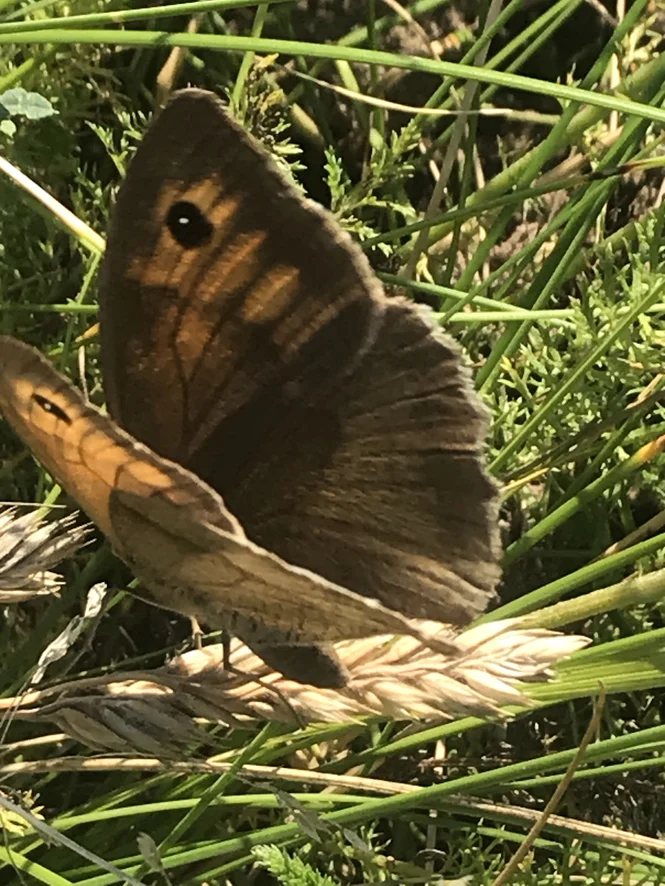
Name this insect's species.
Maniola jurtina
